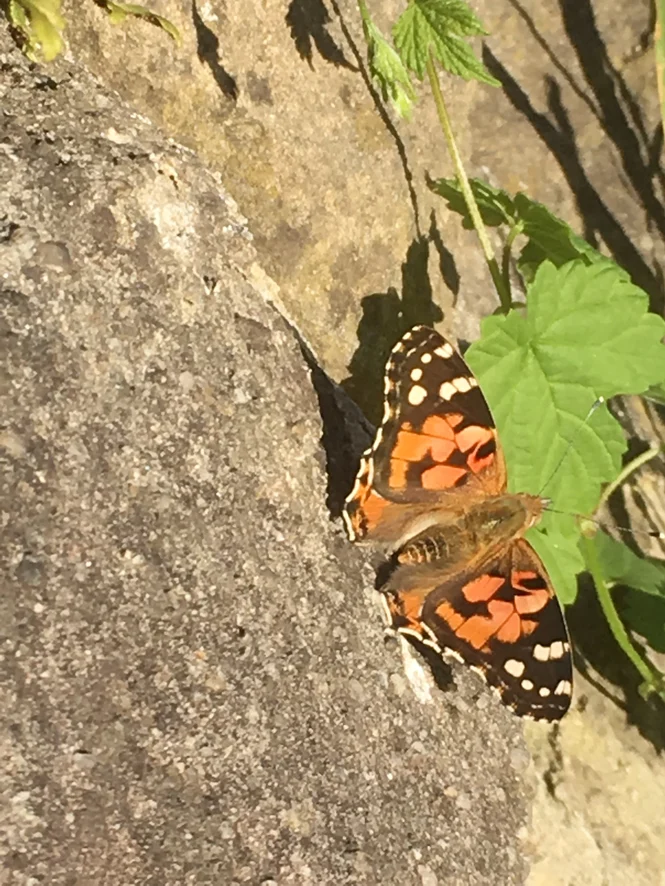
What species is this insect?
Vanessa cardui
